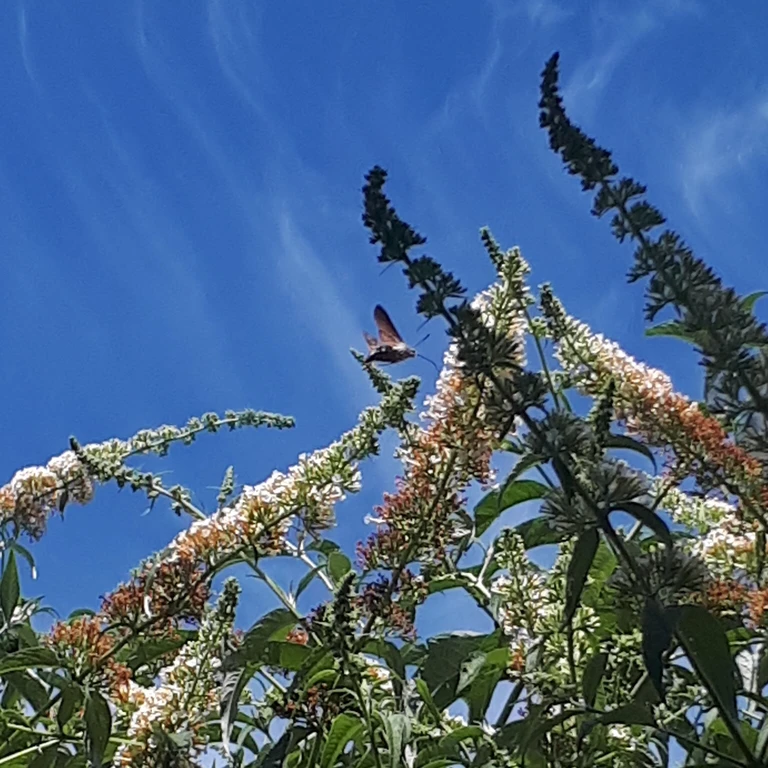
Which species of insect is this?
Macroglossum stellatarum
